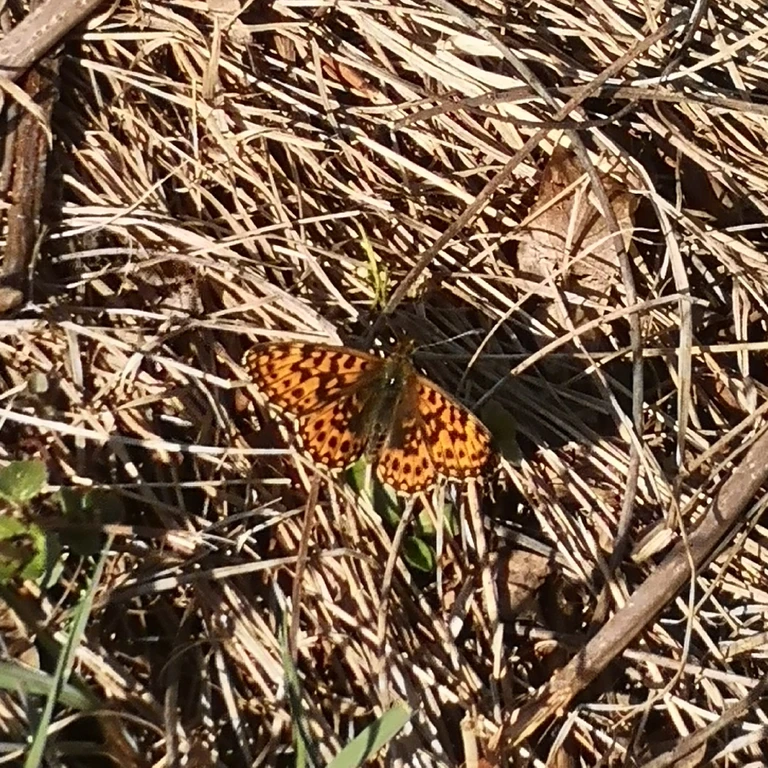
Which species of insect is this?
Boloria dia
